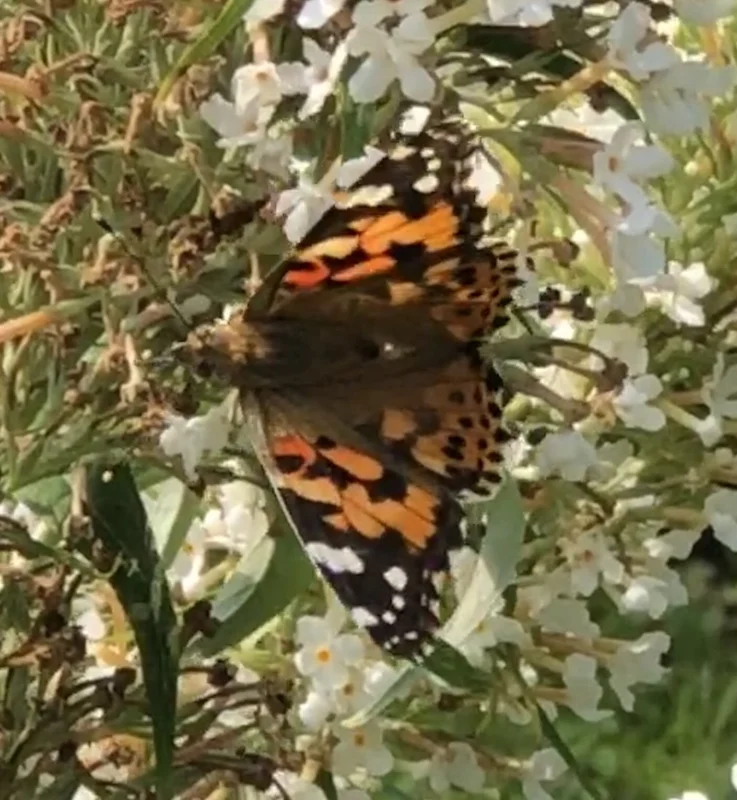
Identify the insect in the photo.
Vanessa cardui
